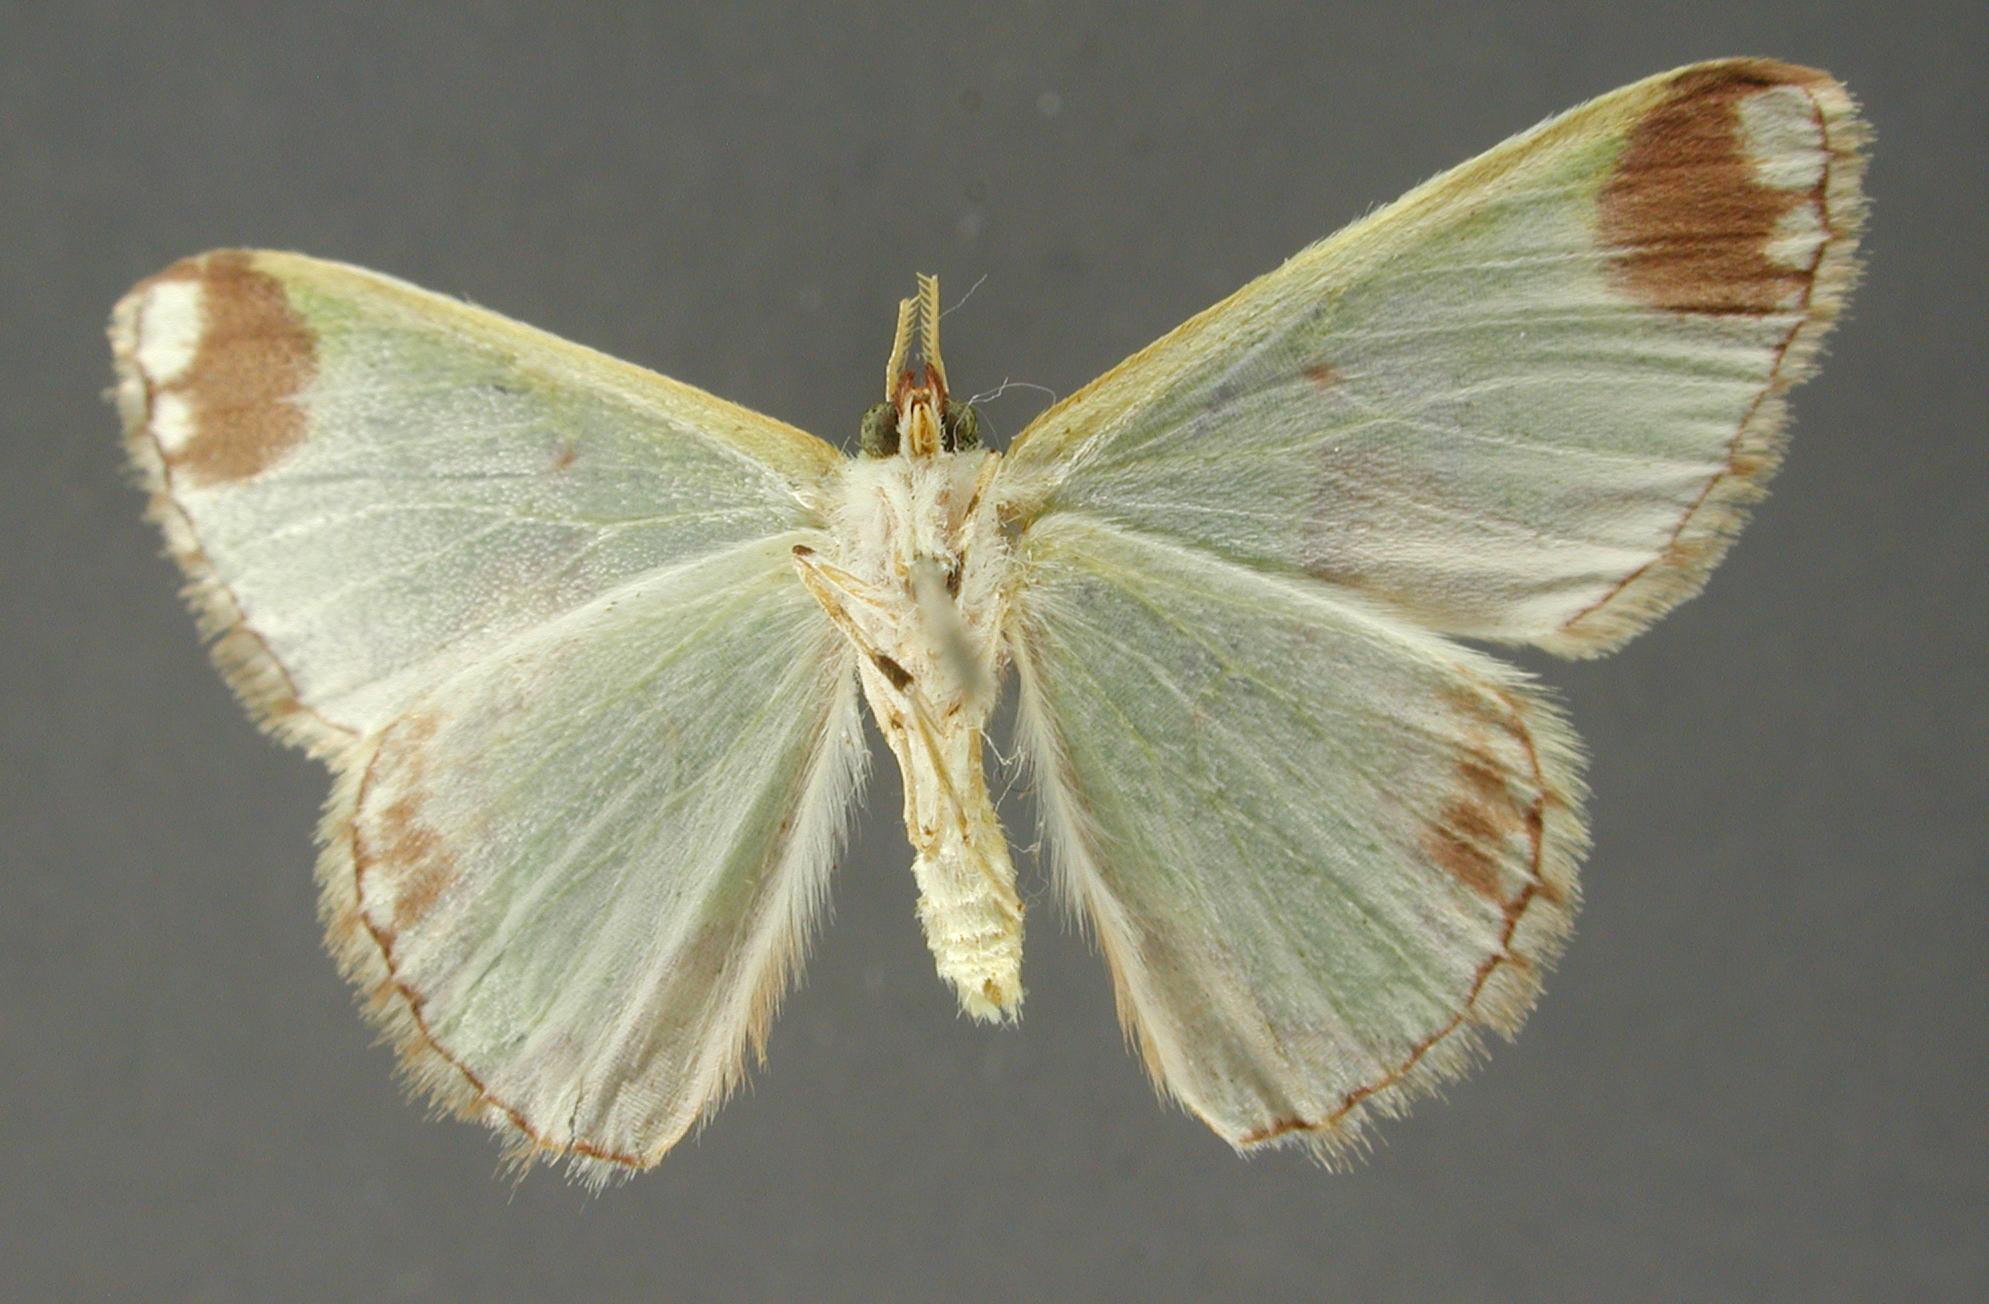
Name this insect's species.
Comibaena lafayaria
